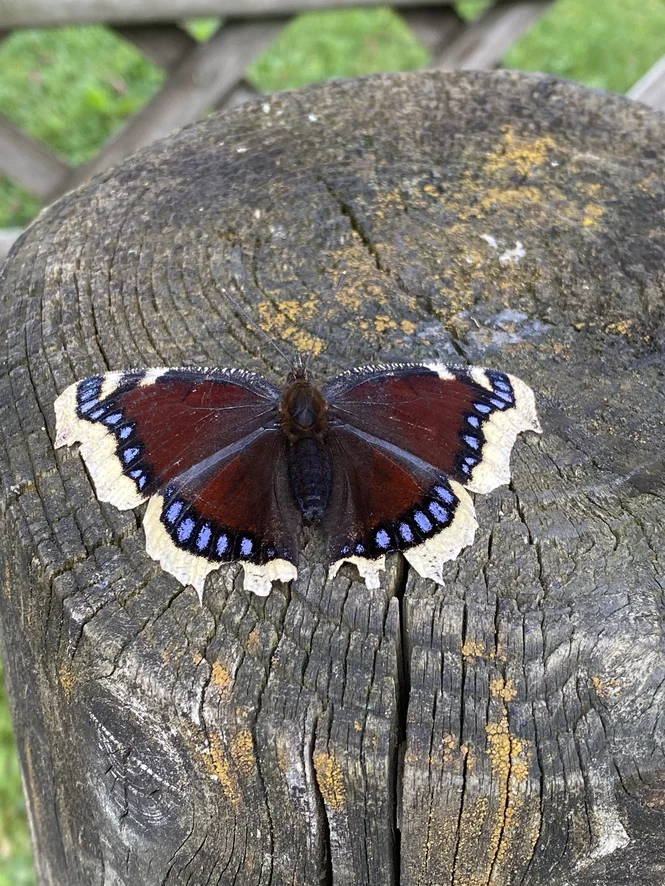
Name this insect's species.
Nymphalis antiopa
